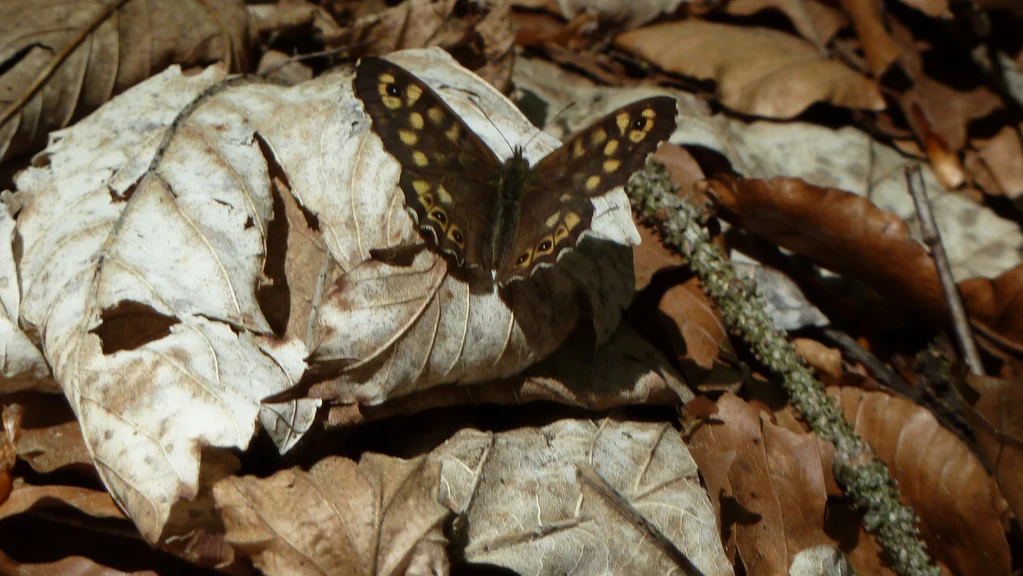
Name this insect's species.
Pararge aegeria
